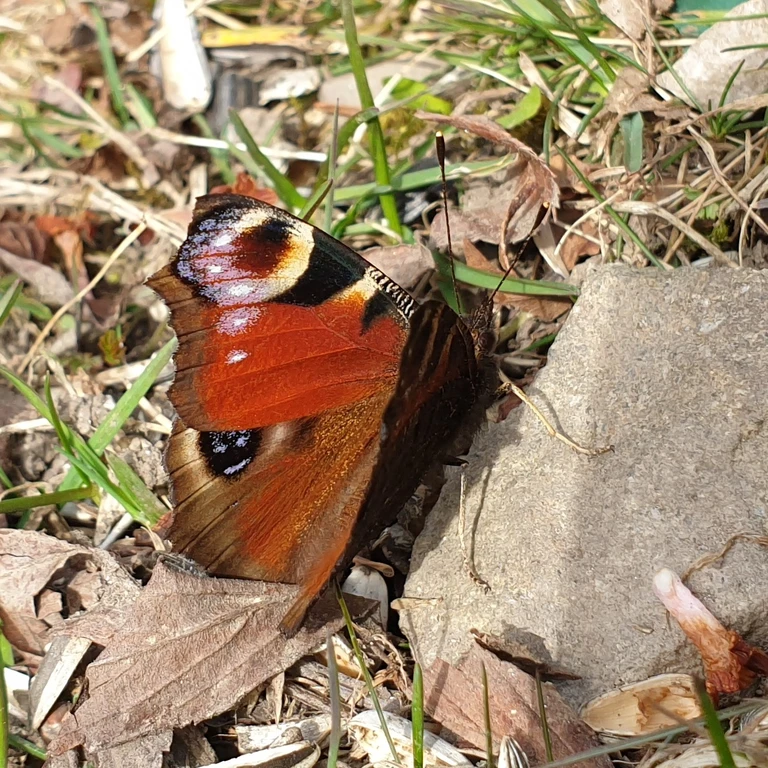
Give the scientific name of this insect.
Aglais io
